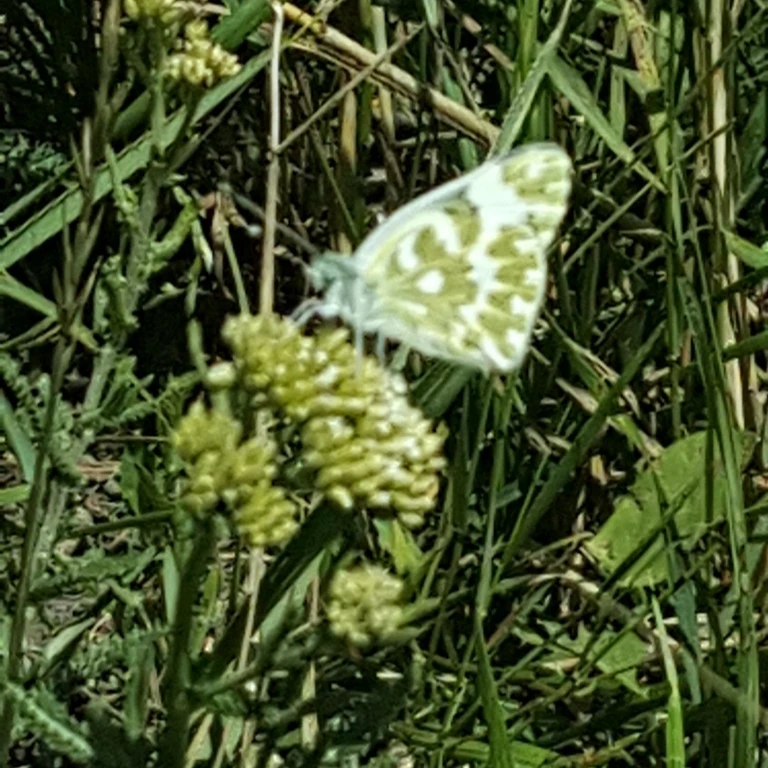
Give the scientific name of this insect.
Pontia edusa
